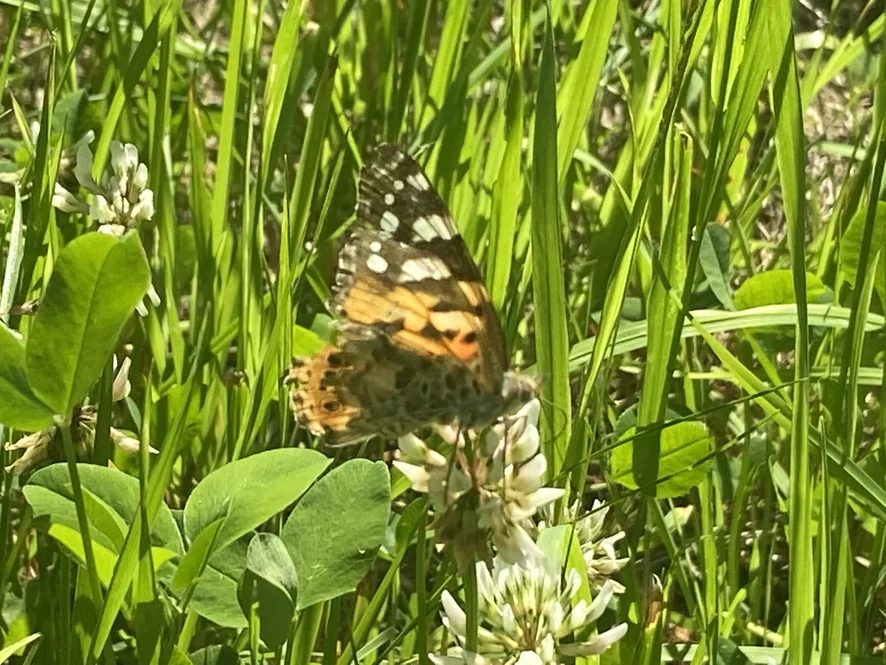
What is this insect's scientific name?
Vanessa cardui
